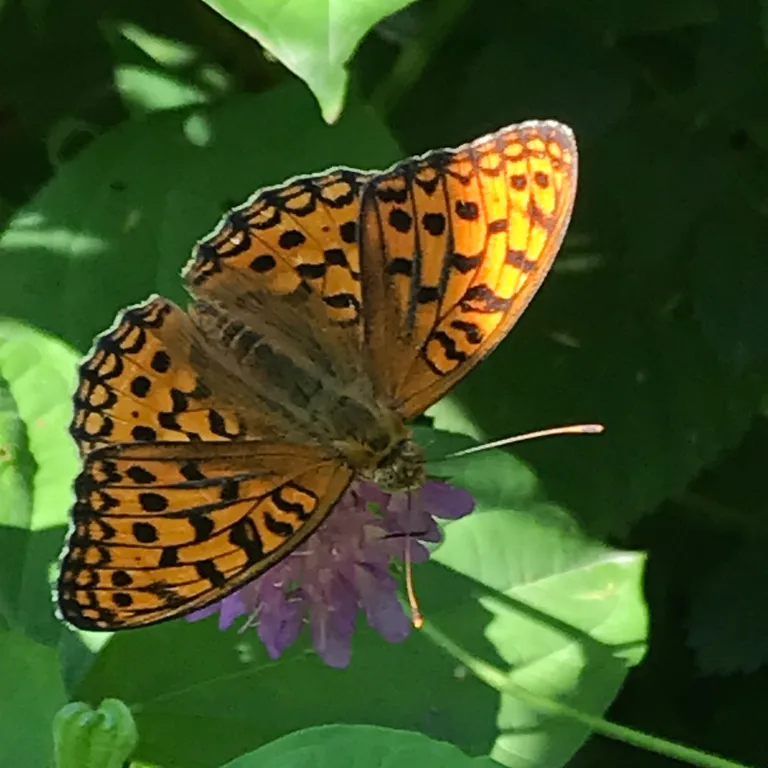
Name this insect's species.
Fabriciana adippe
